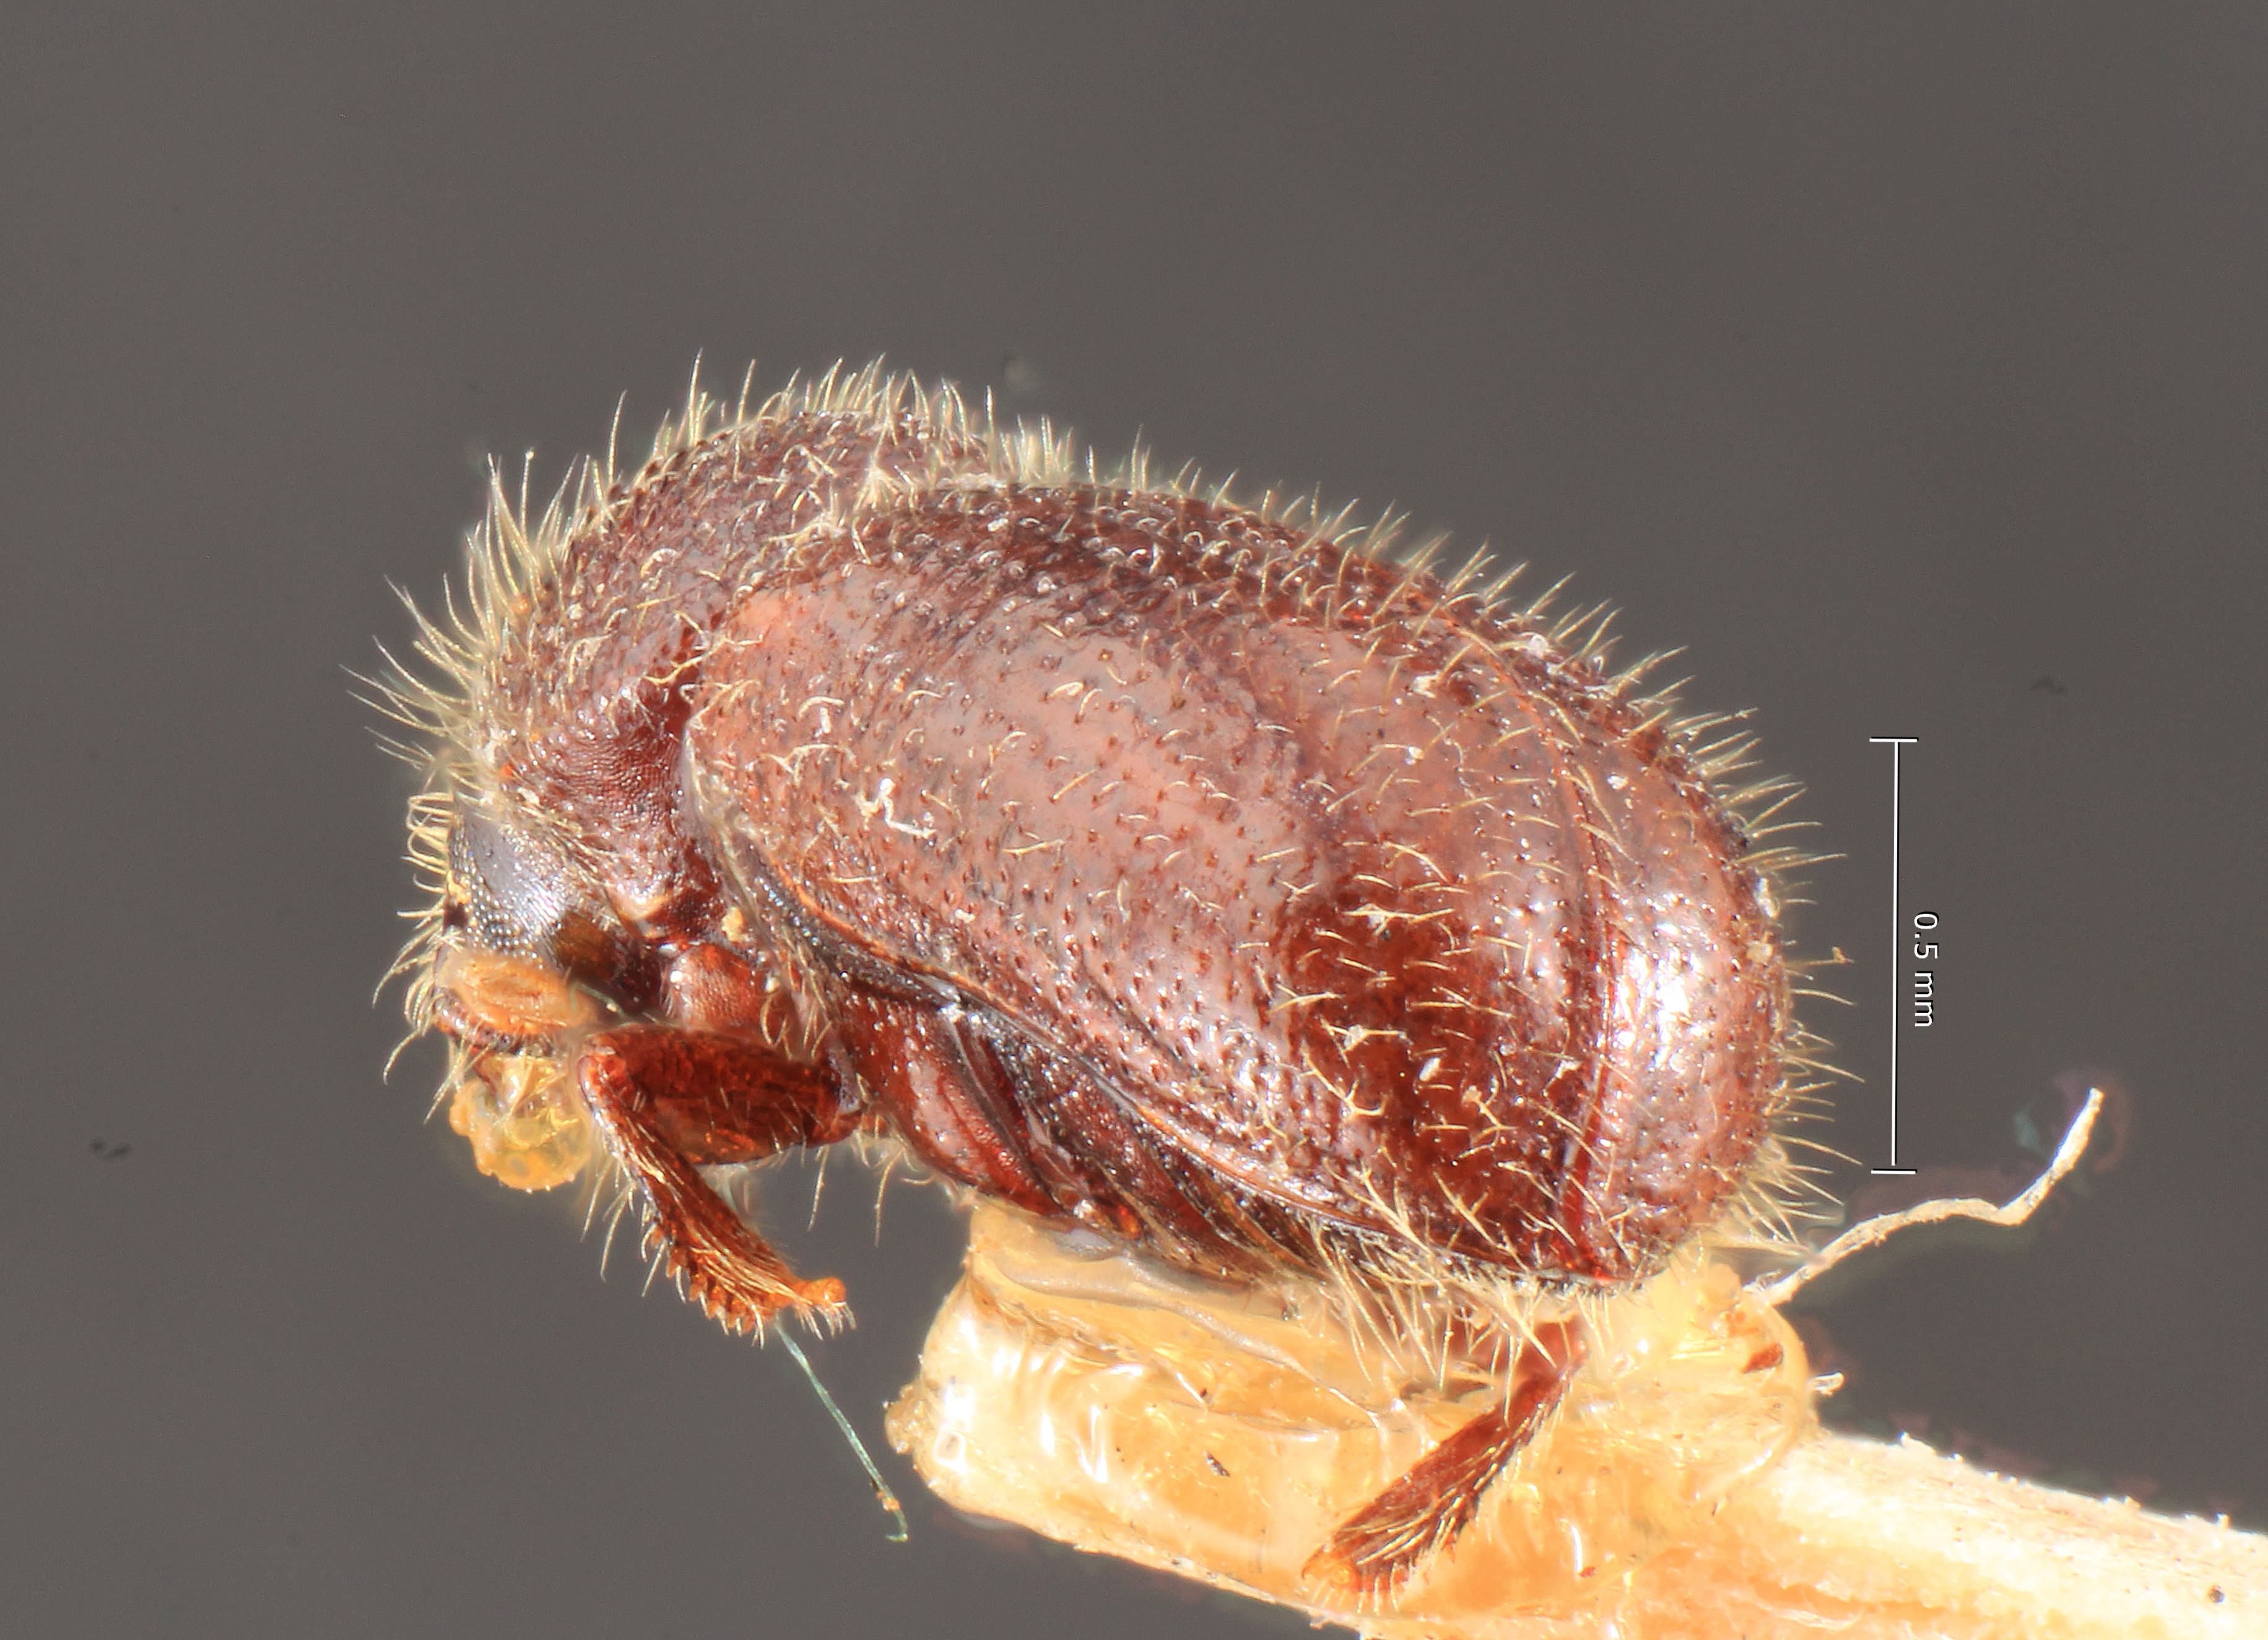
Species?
Dryocoetes picipennis
